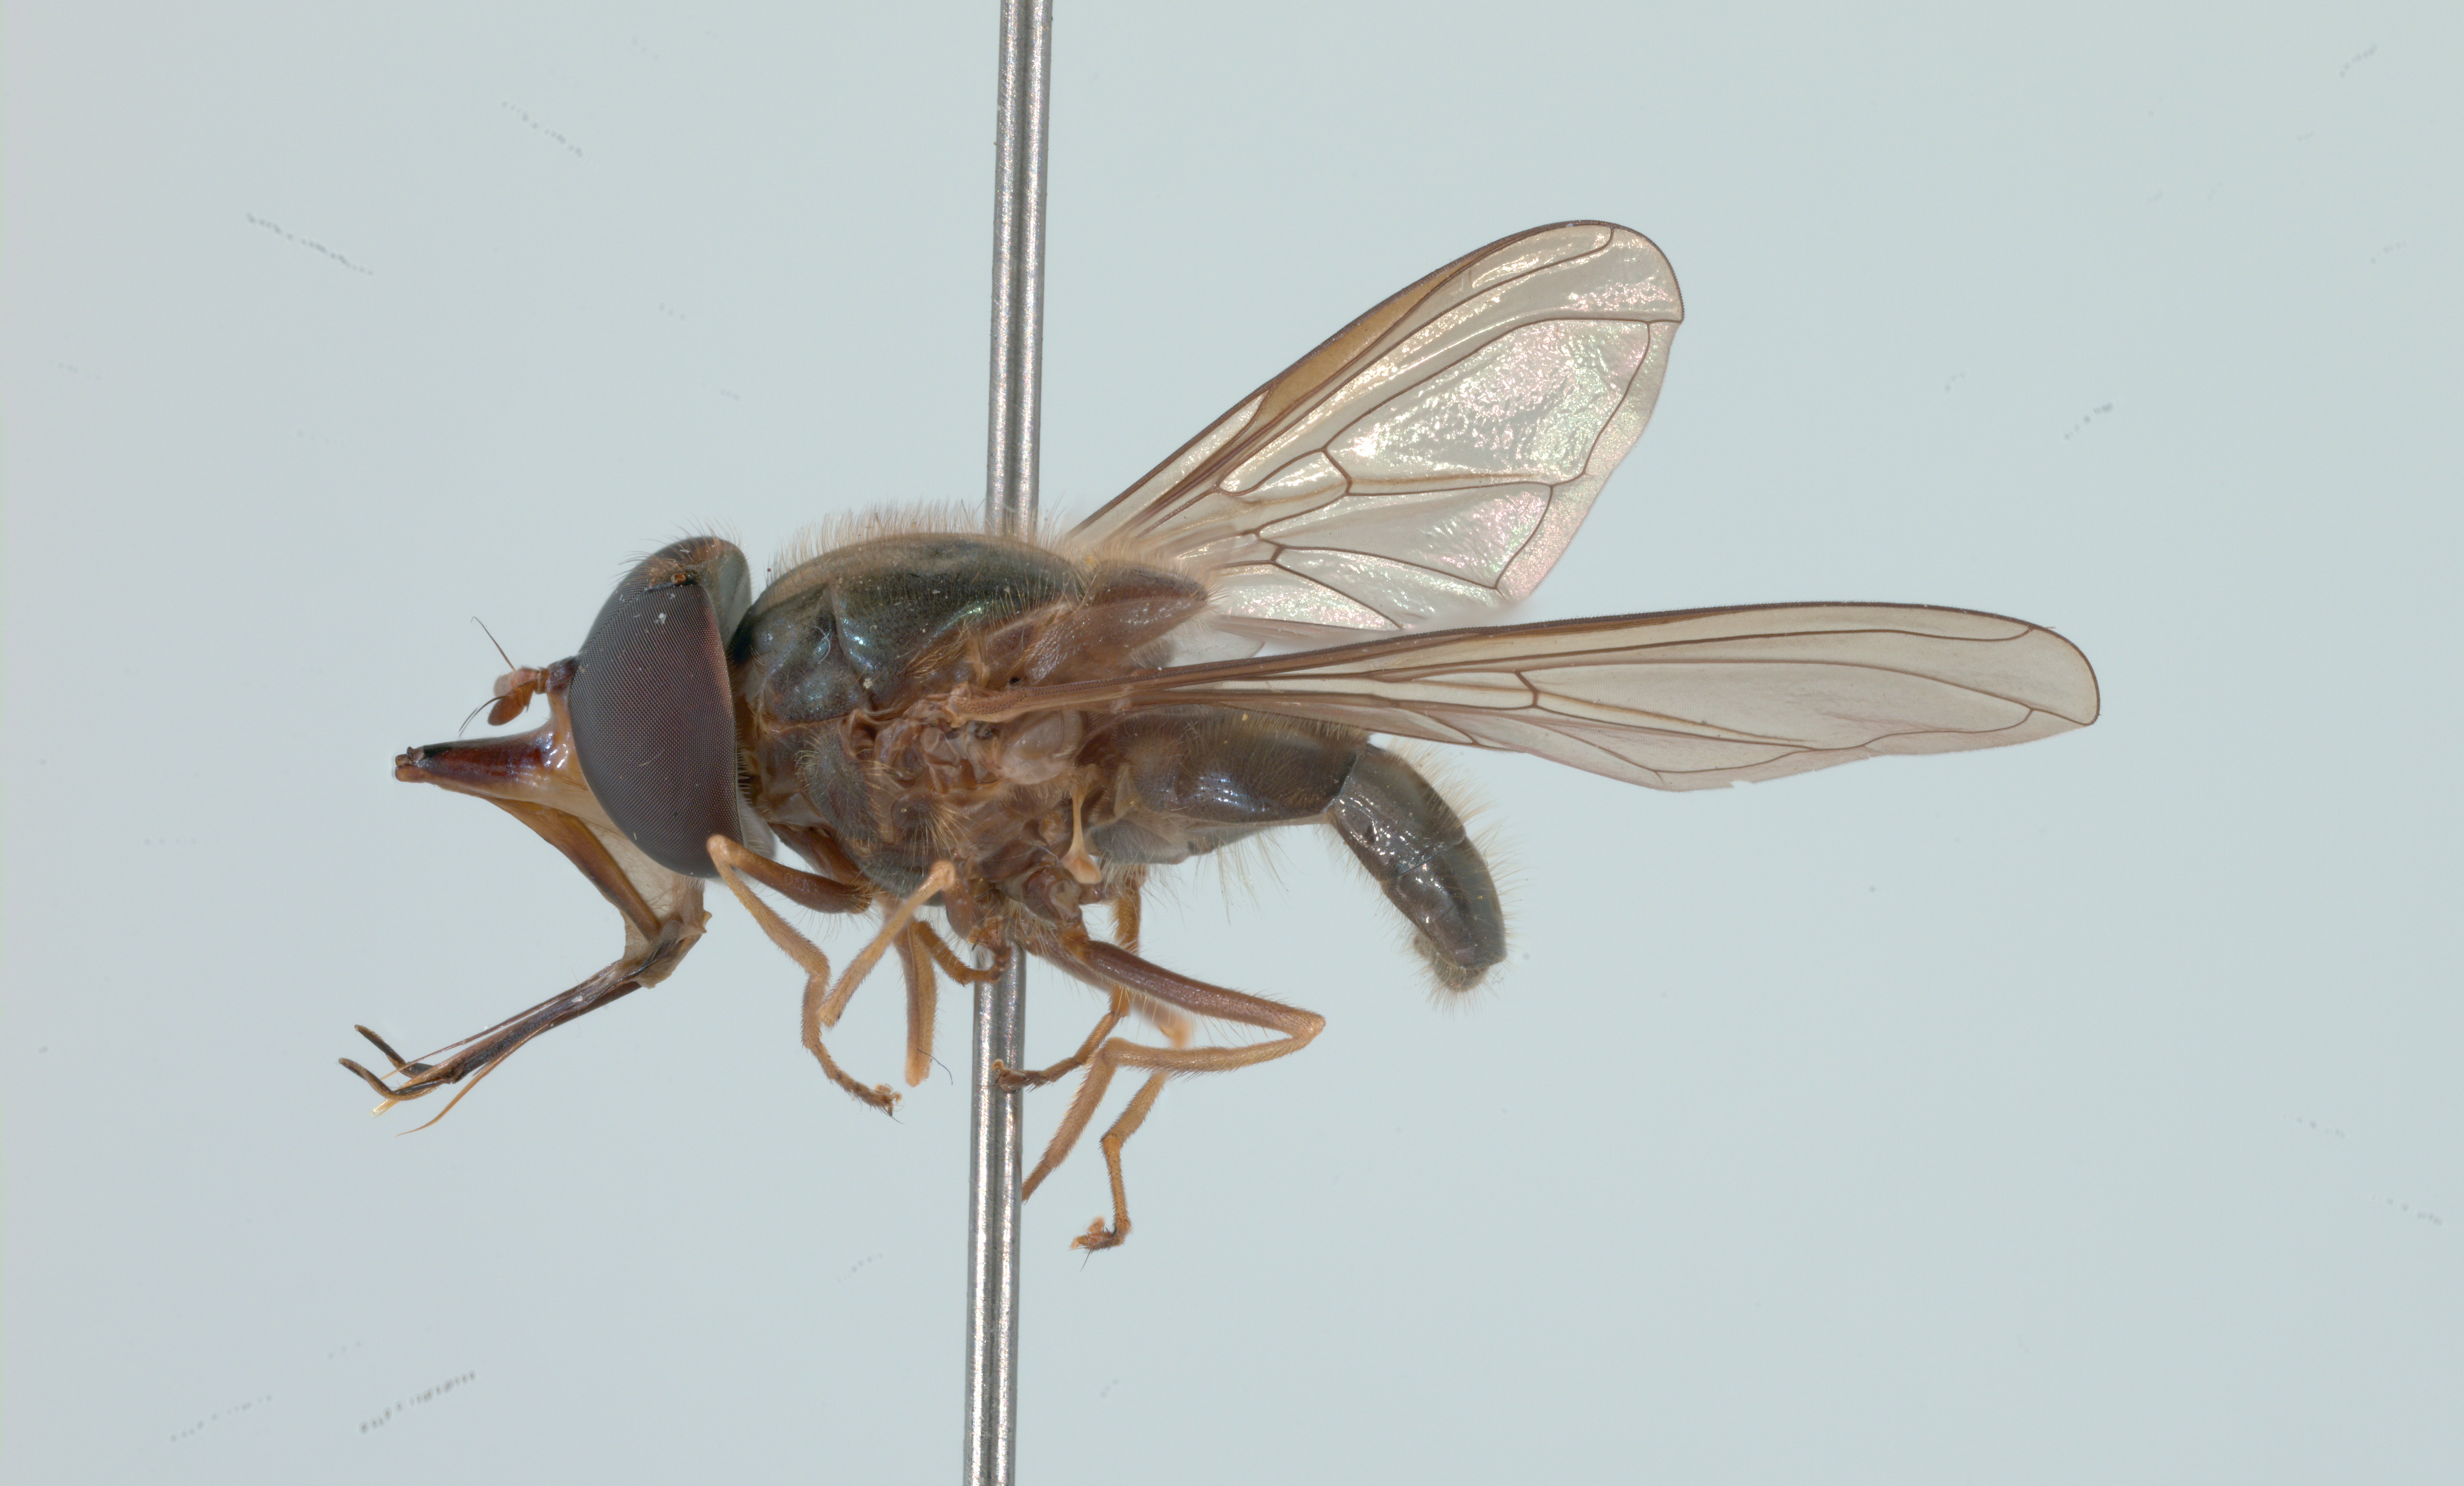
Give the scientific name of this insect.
Rhingia fuscipes
